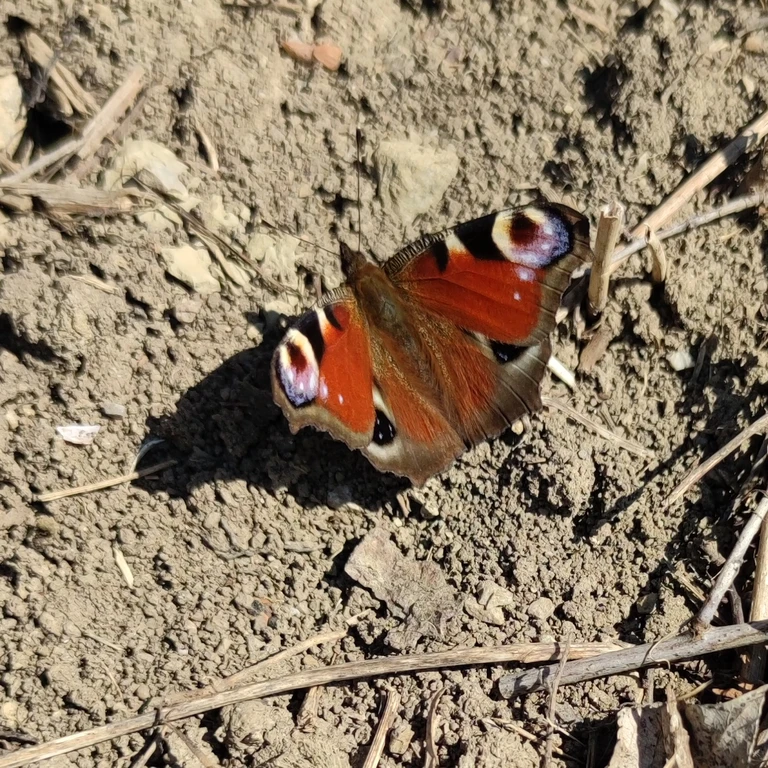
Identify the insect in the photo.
Aglais io
